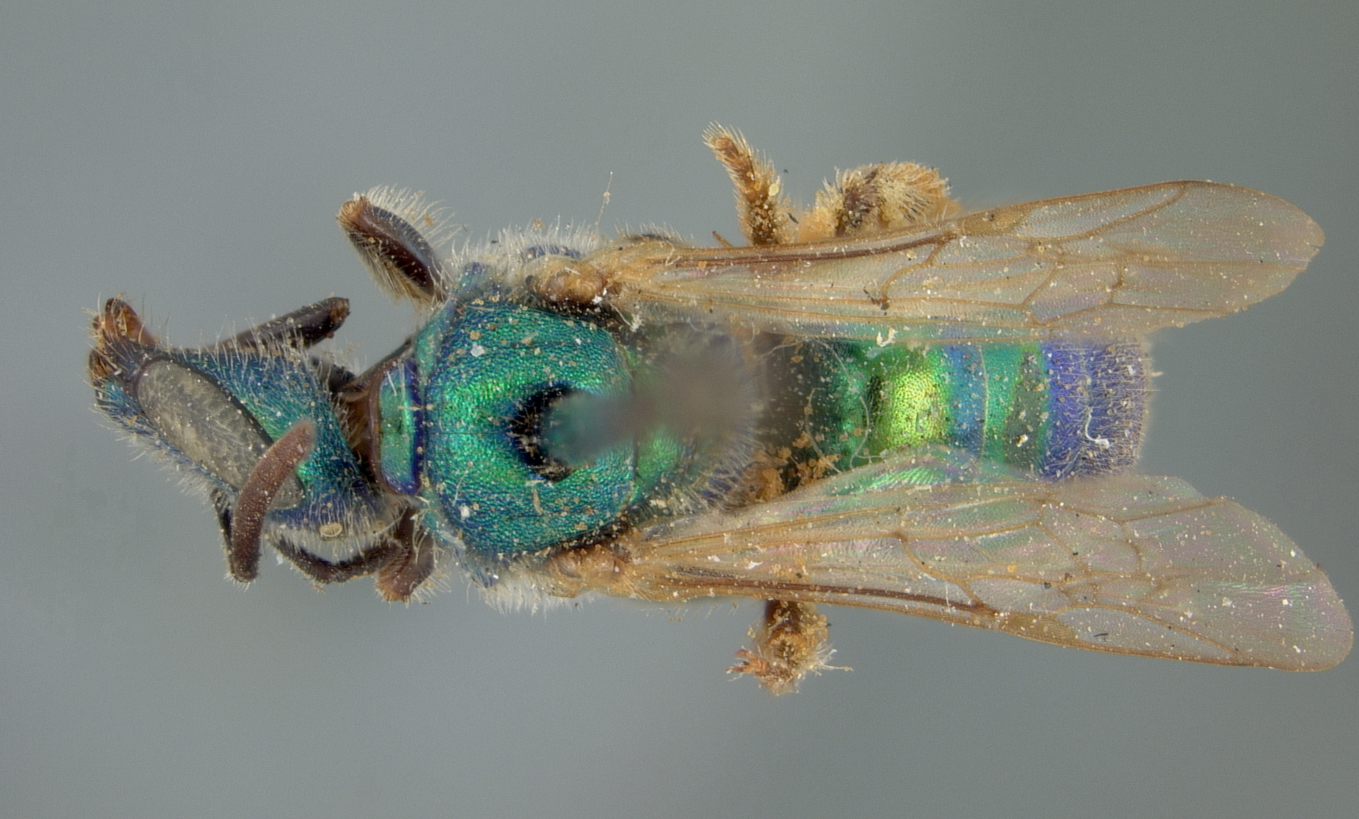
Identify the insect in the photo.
Augochlora coloradensis
